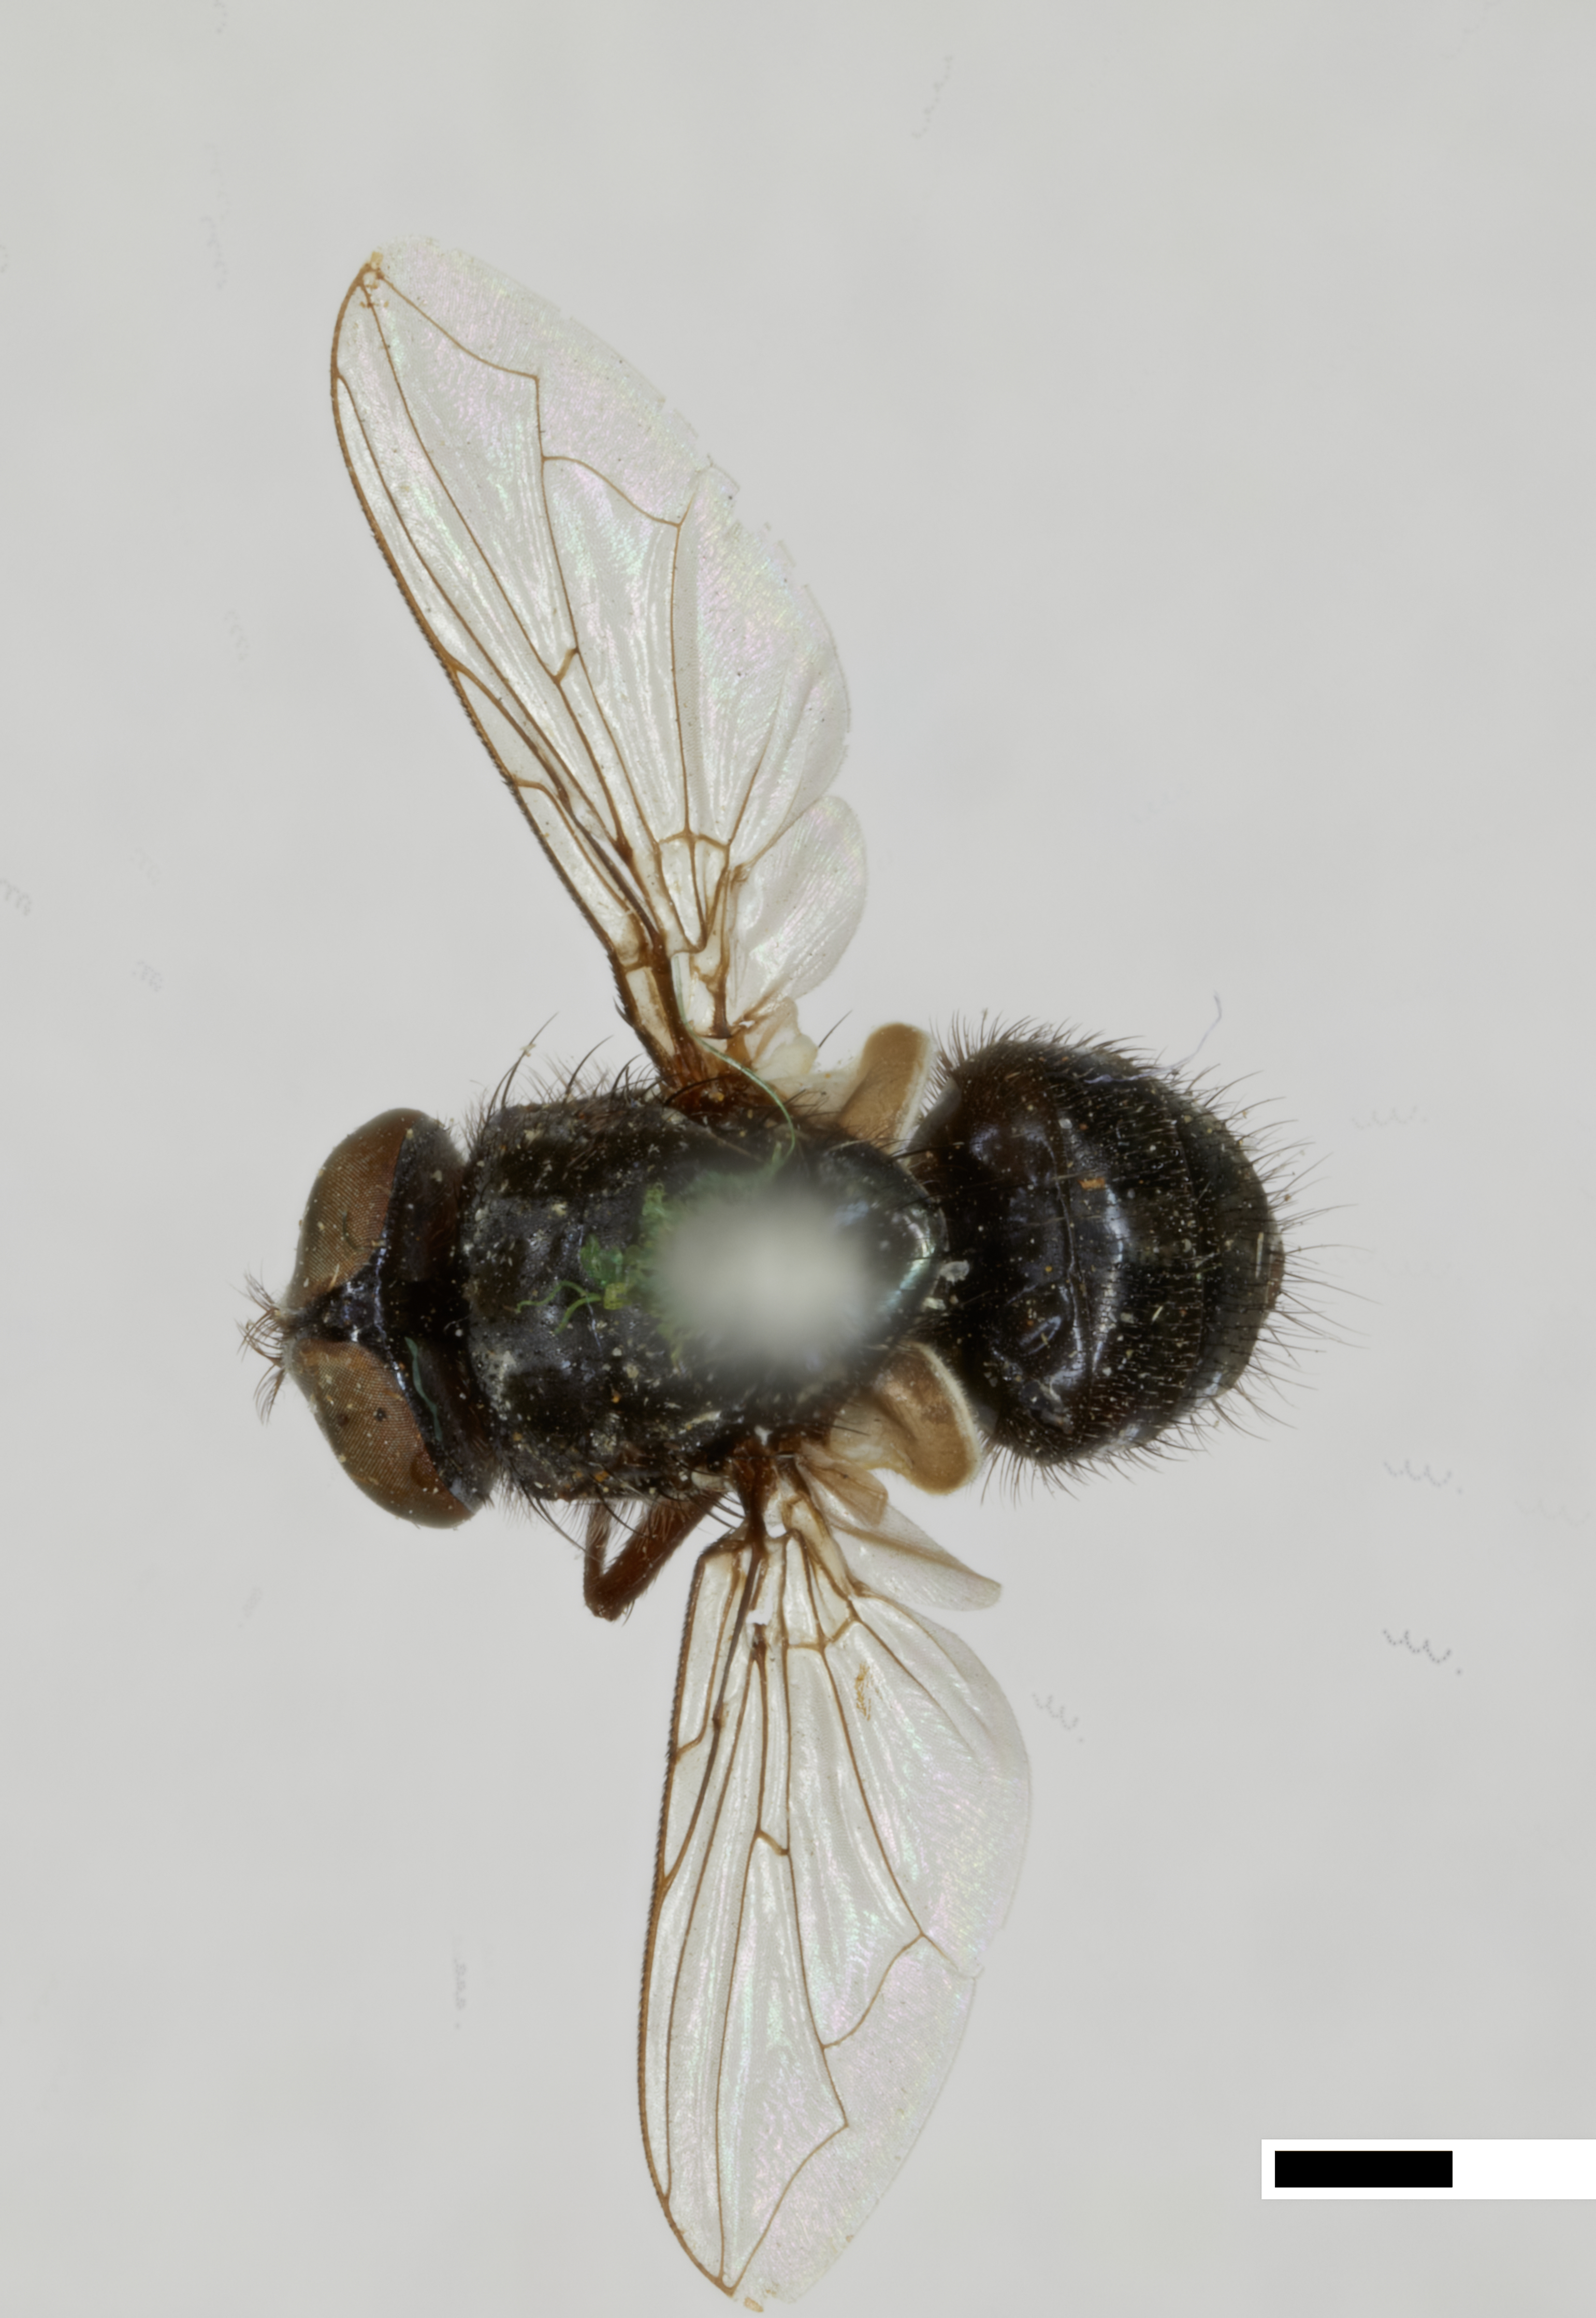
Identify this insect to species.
Cochliomyia aldrichi
